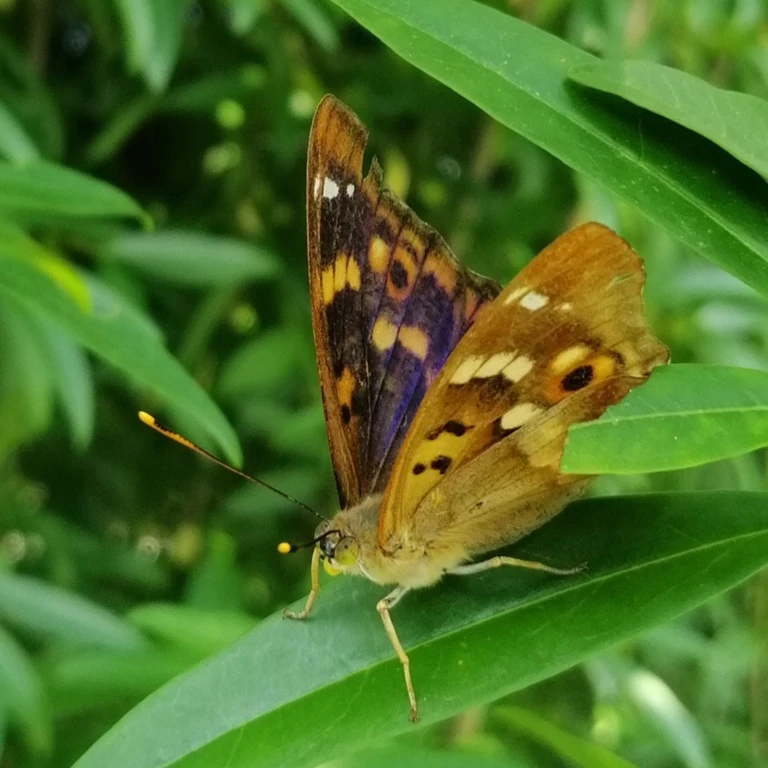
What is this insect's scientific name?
Apatura ilia
